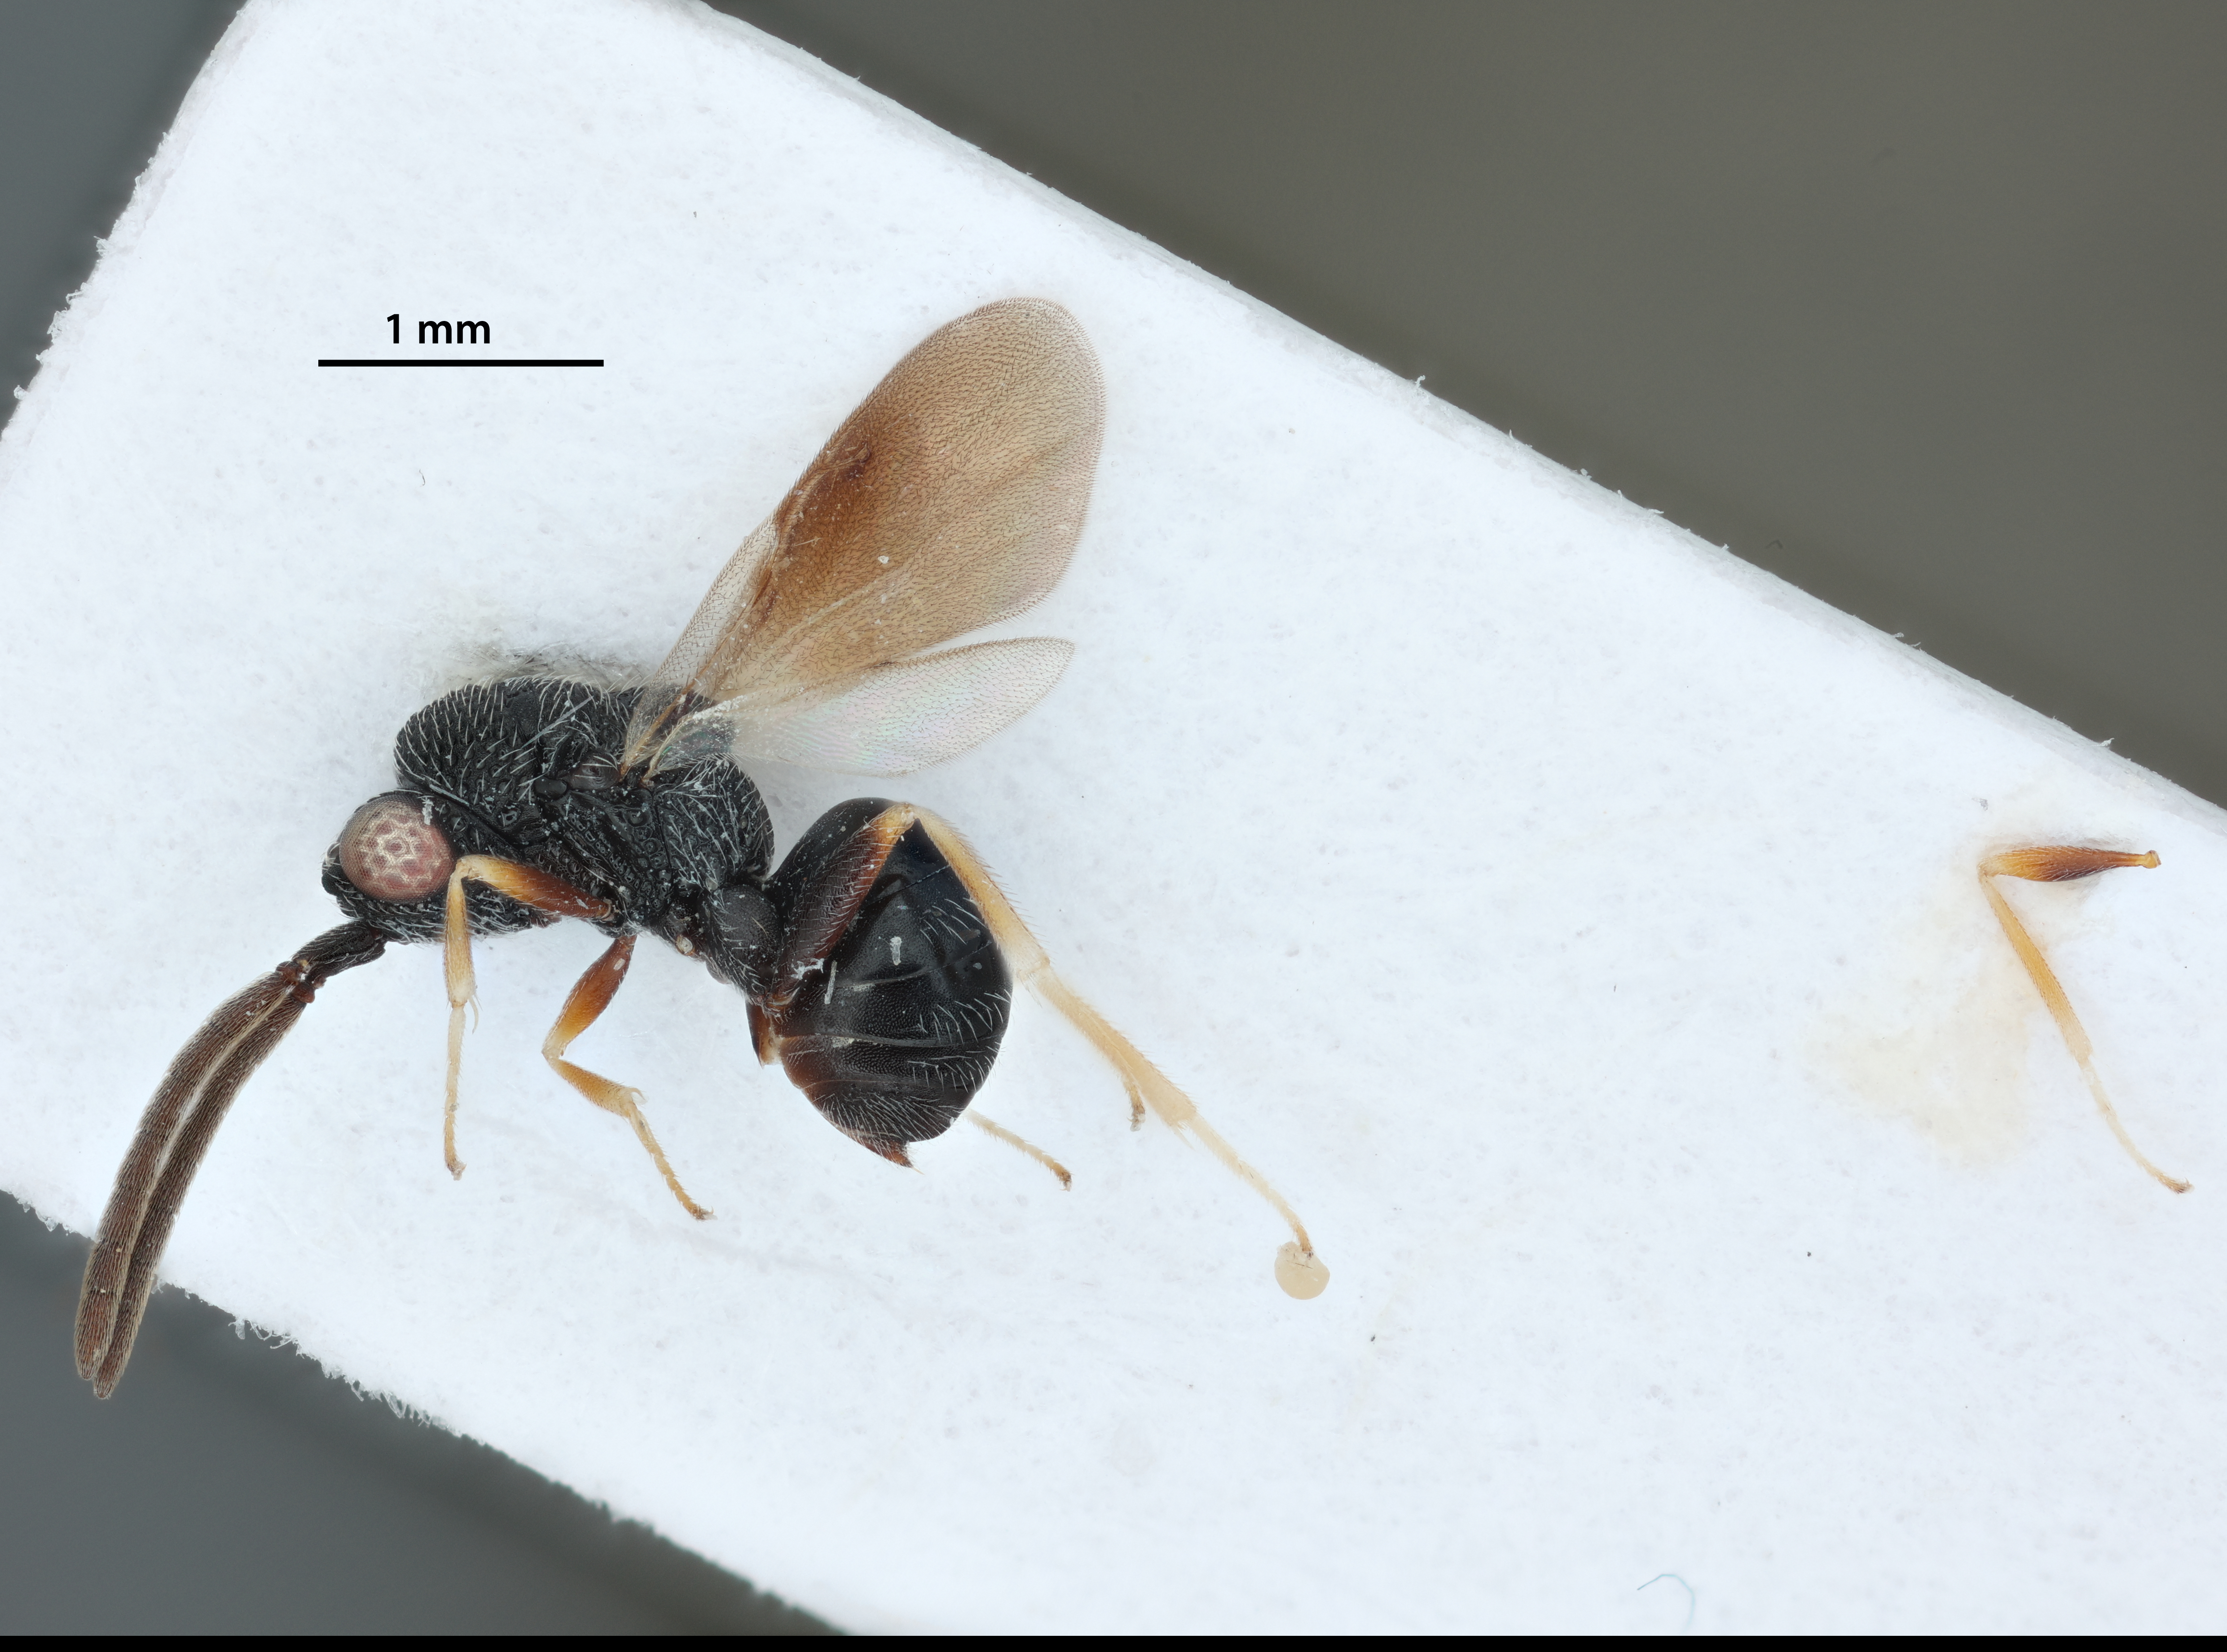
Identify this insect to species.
Khamul gothmogi
